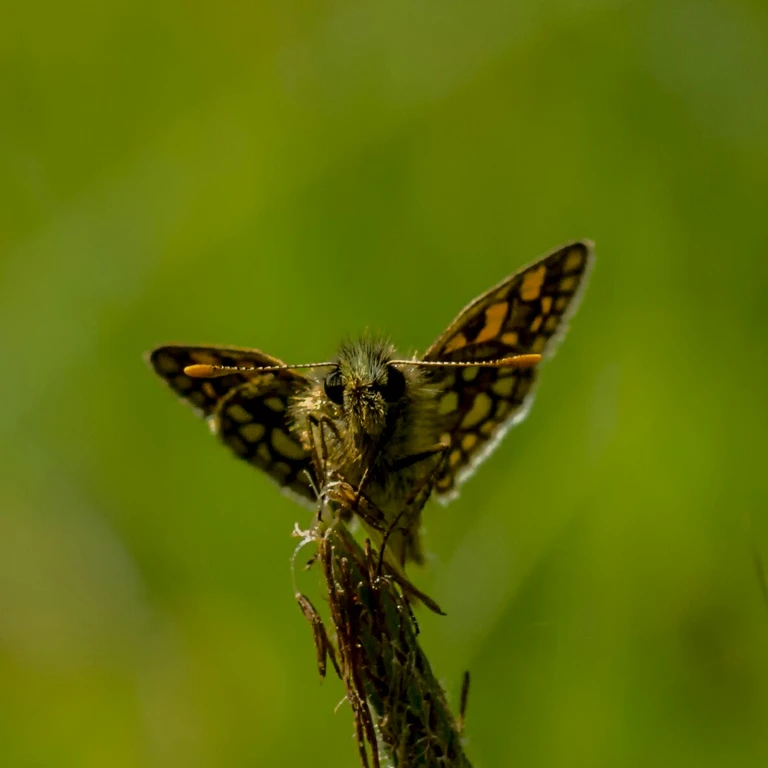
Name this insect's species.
Carterocephalus palaemon
